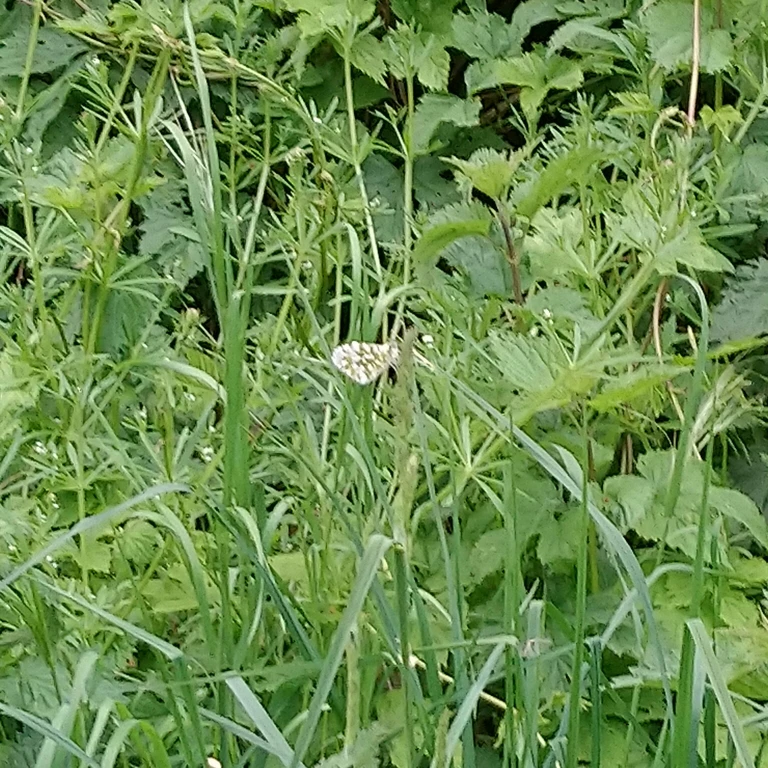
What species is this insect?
Anthocharis cardamines
